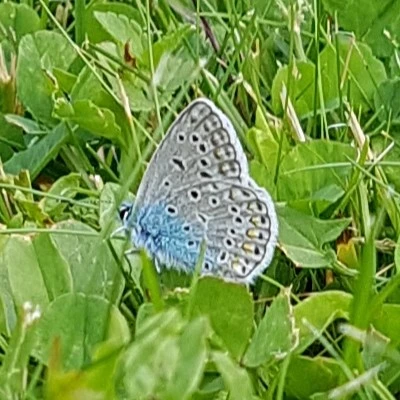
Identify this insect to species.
Polyommatus icarus
